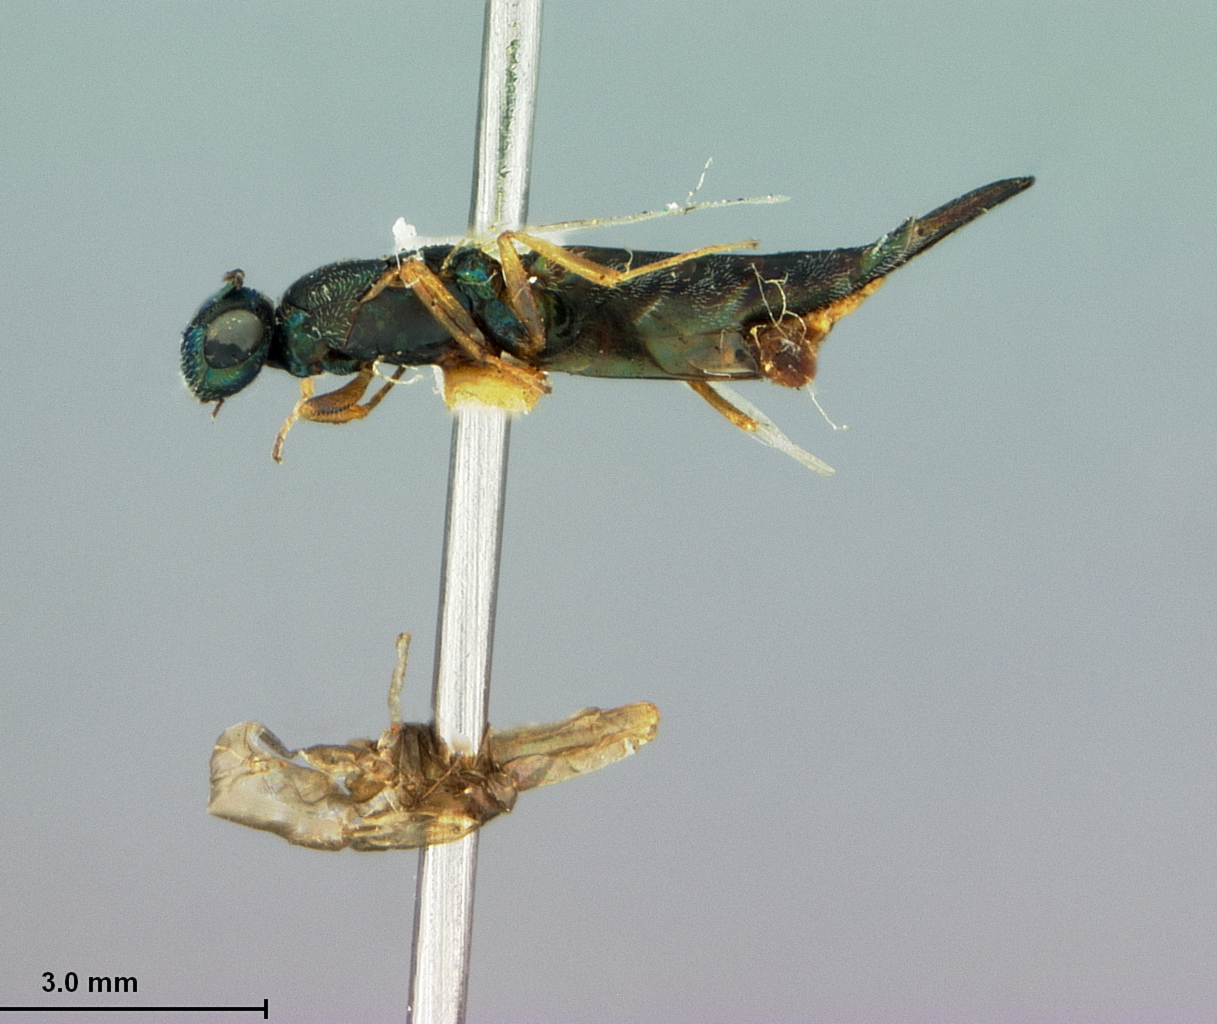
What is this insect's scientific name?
Ratzburgia amphicerovora
